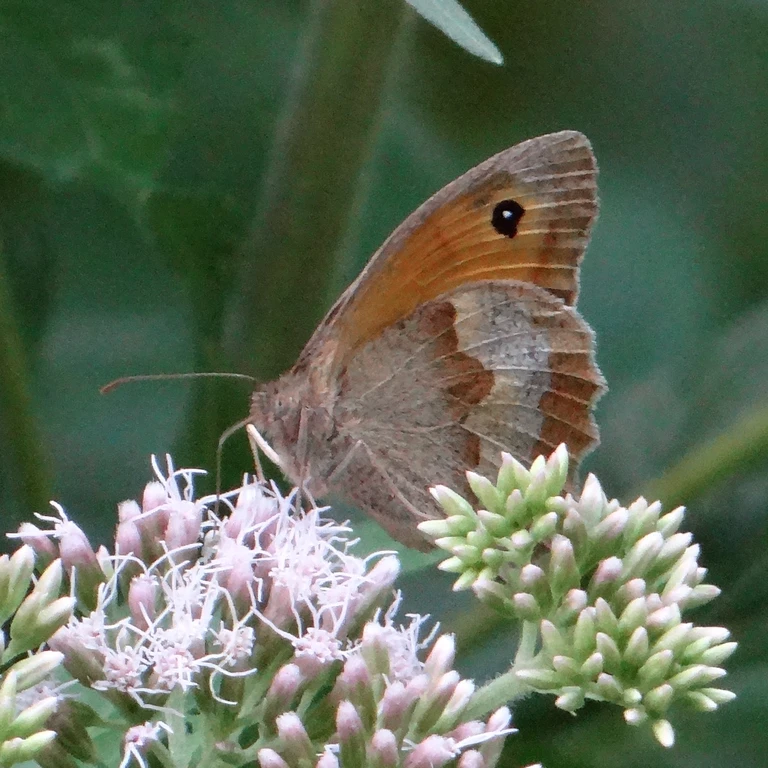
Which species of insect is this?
Maniola jurtina
